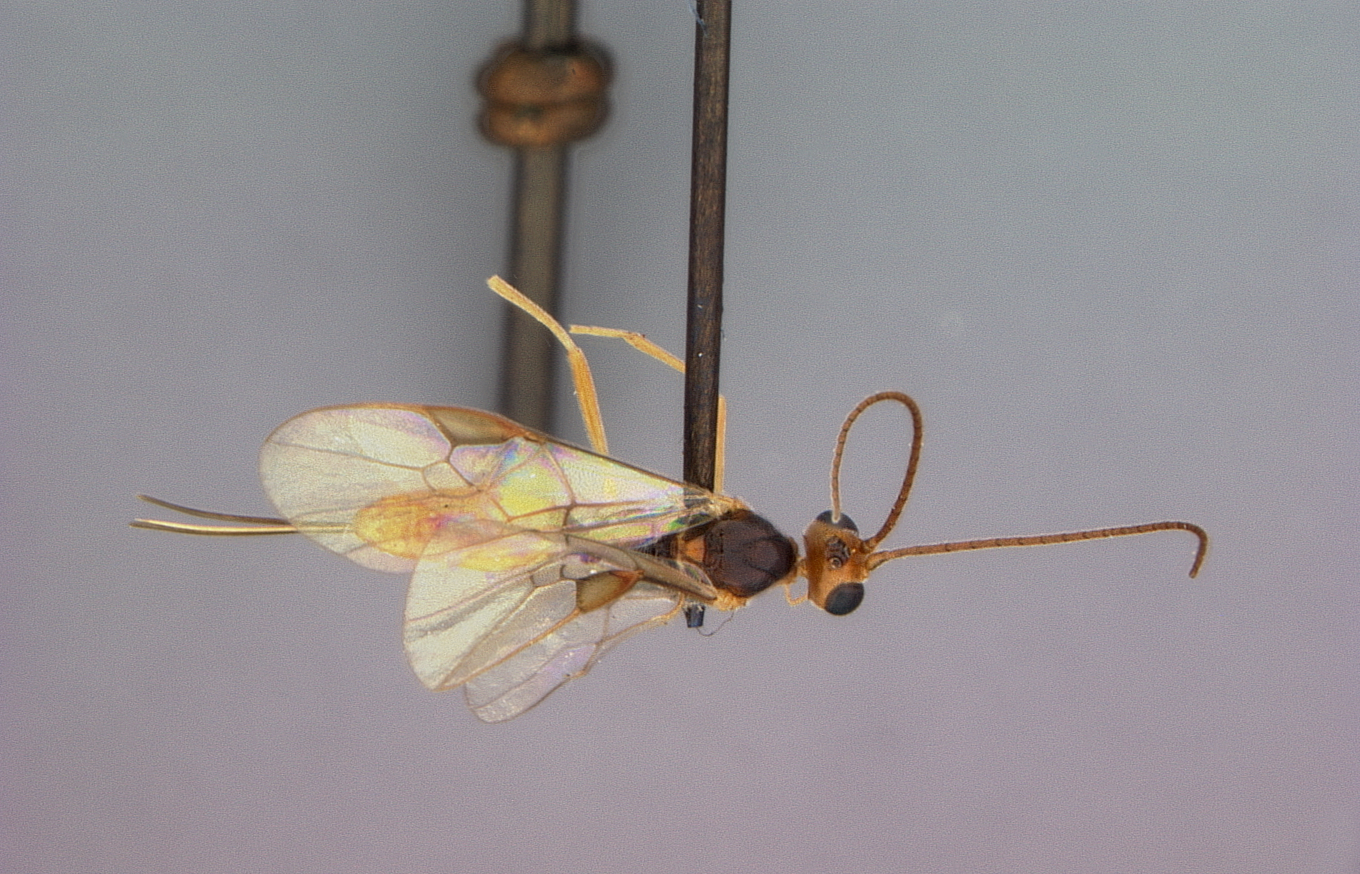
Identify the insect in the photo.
Meteorus argyrotaeniae
